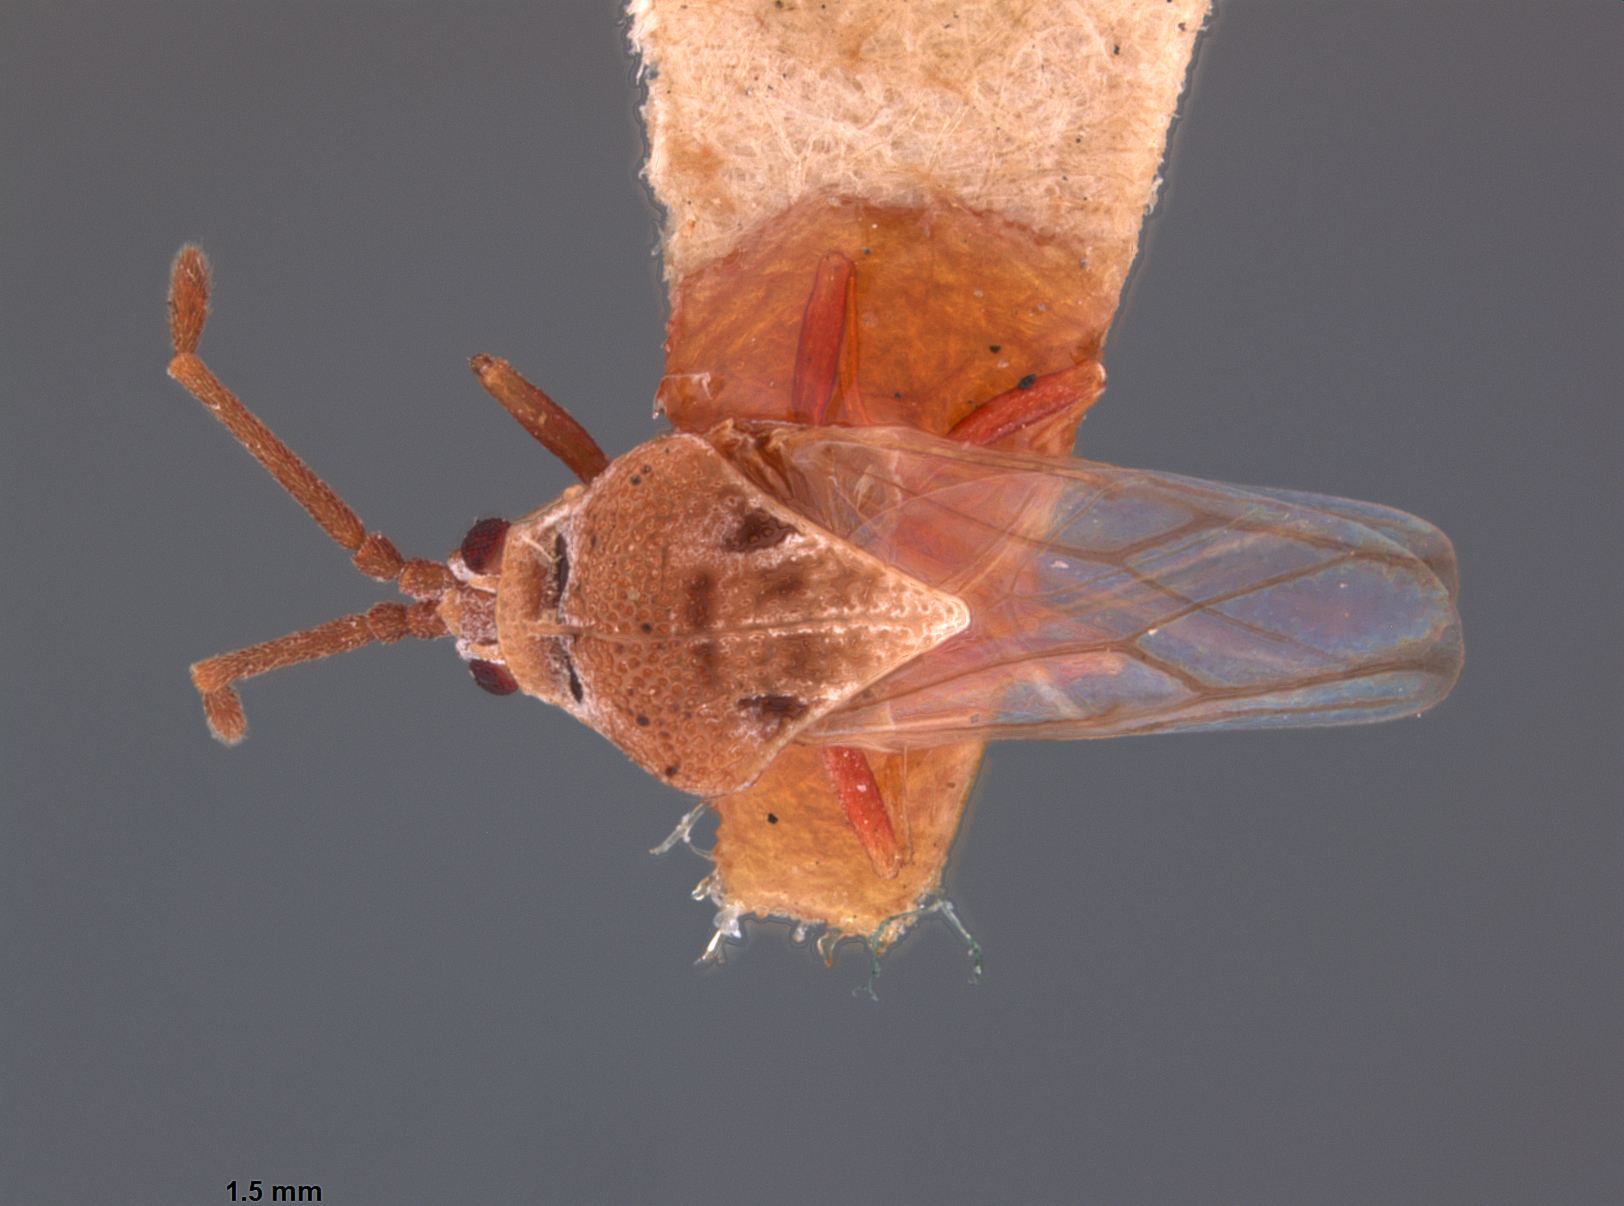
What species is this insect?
Leptoypha mcateei
